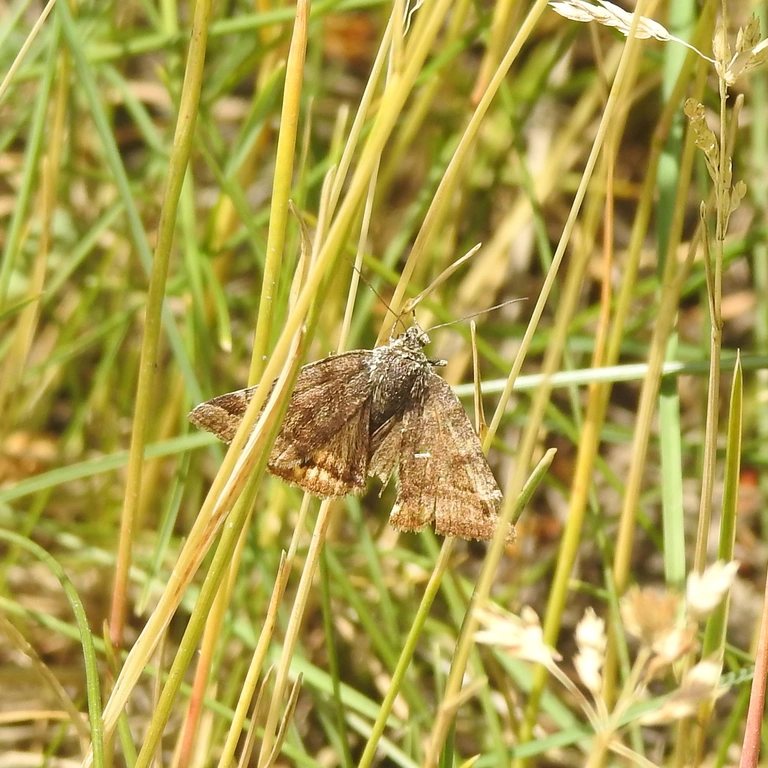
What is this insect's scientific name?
Euclidia glyphica
